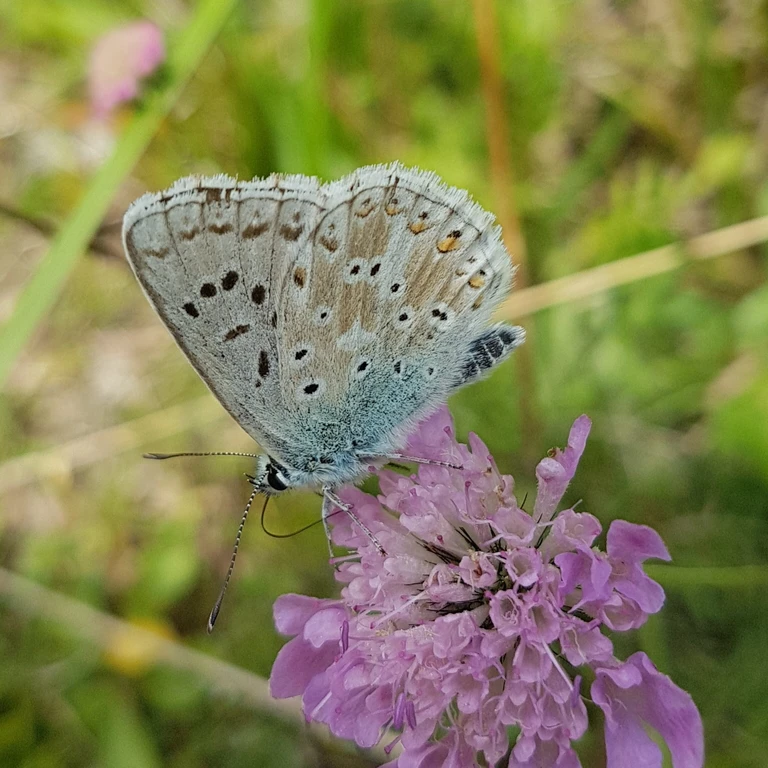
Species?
Lysandra coridon
